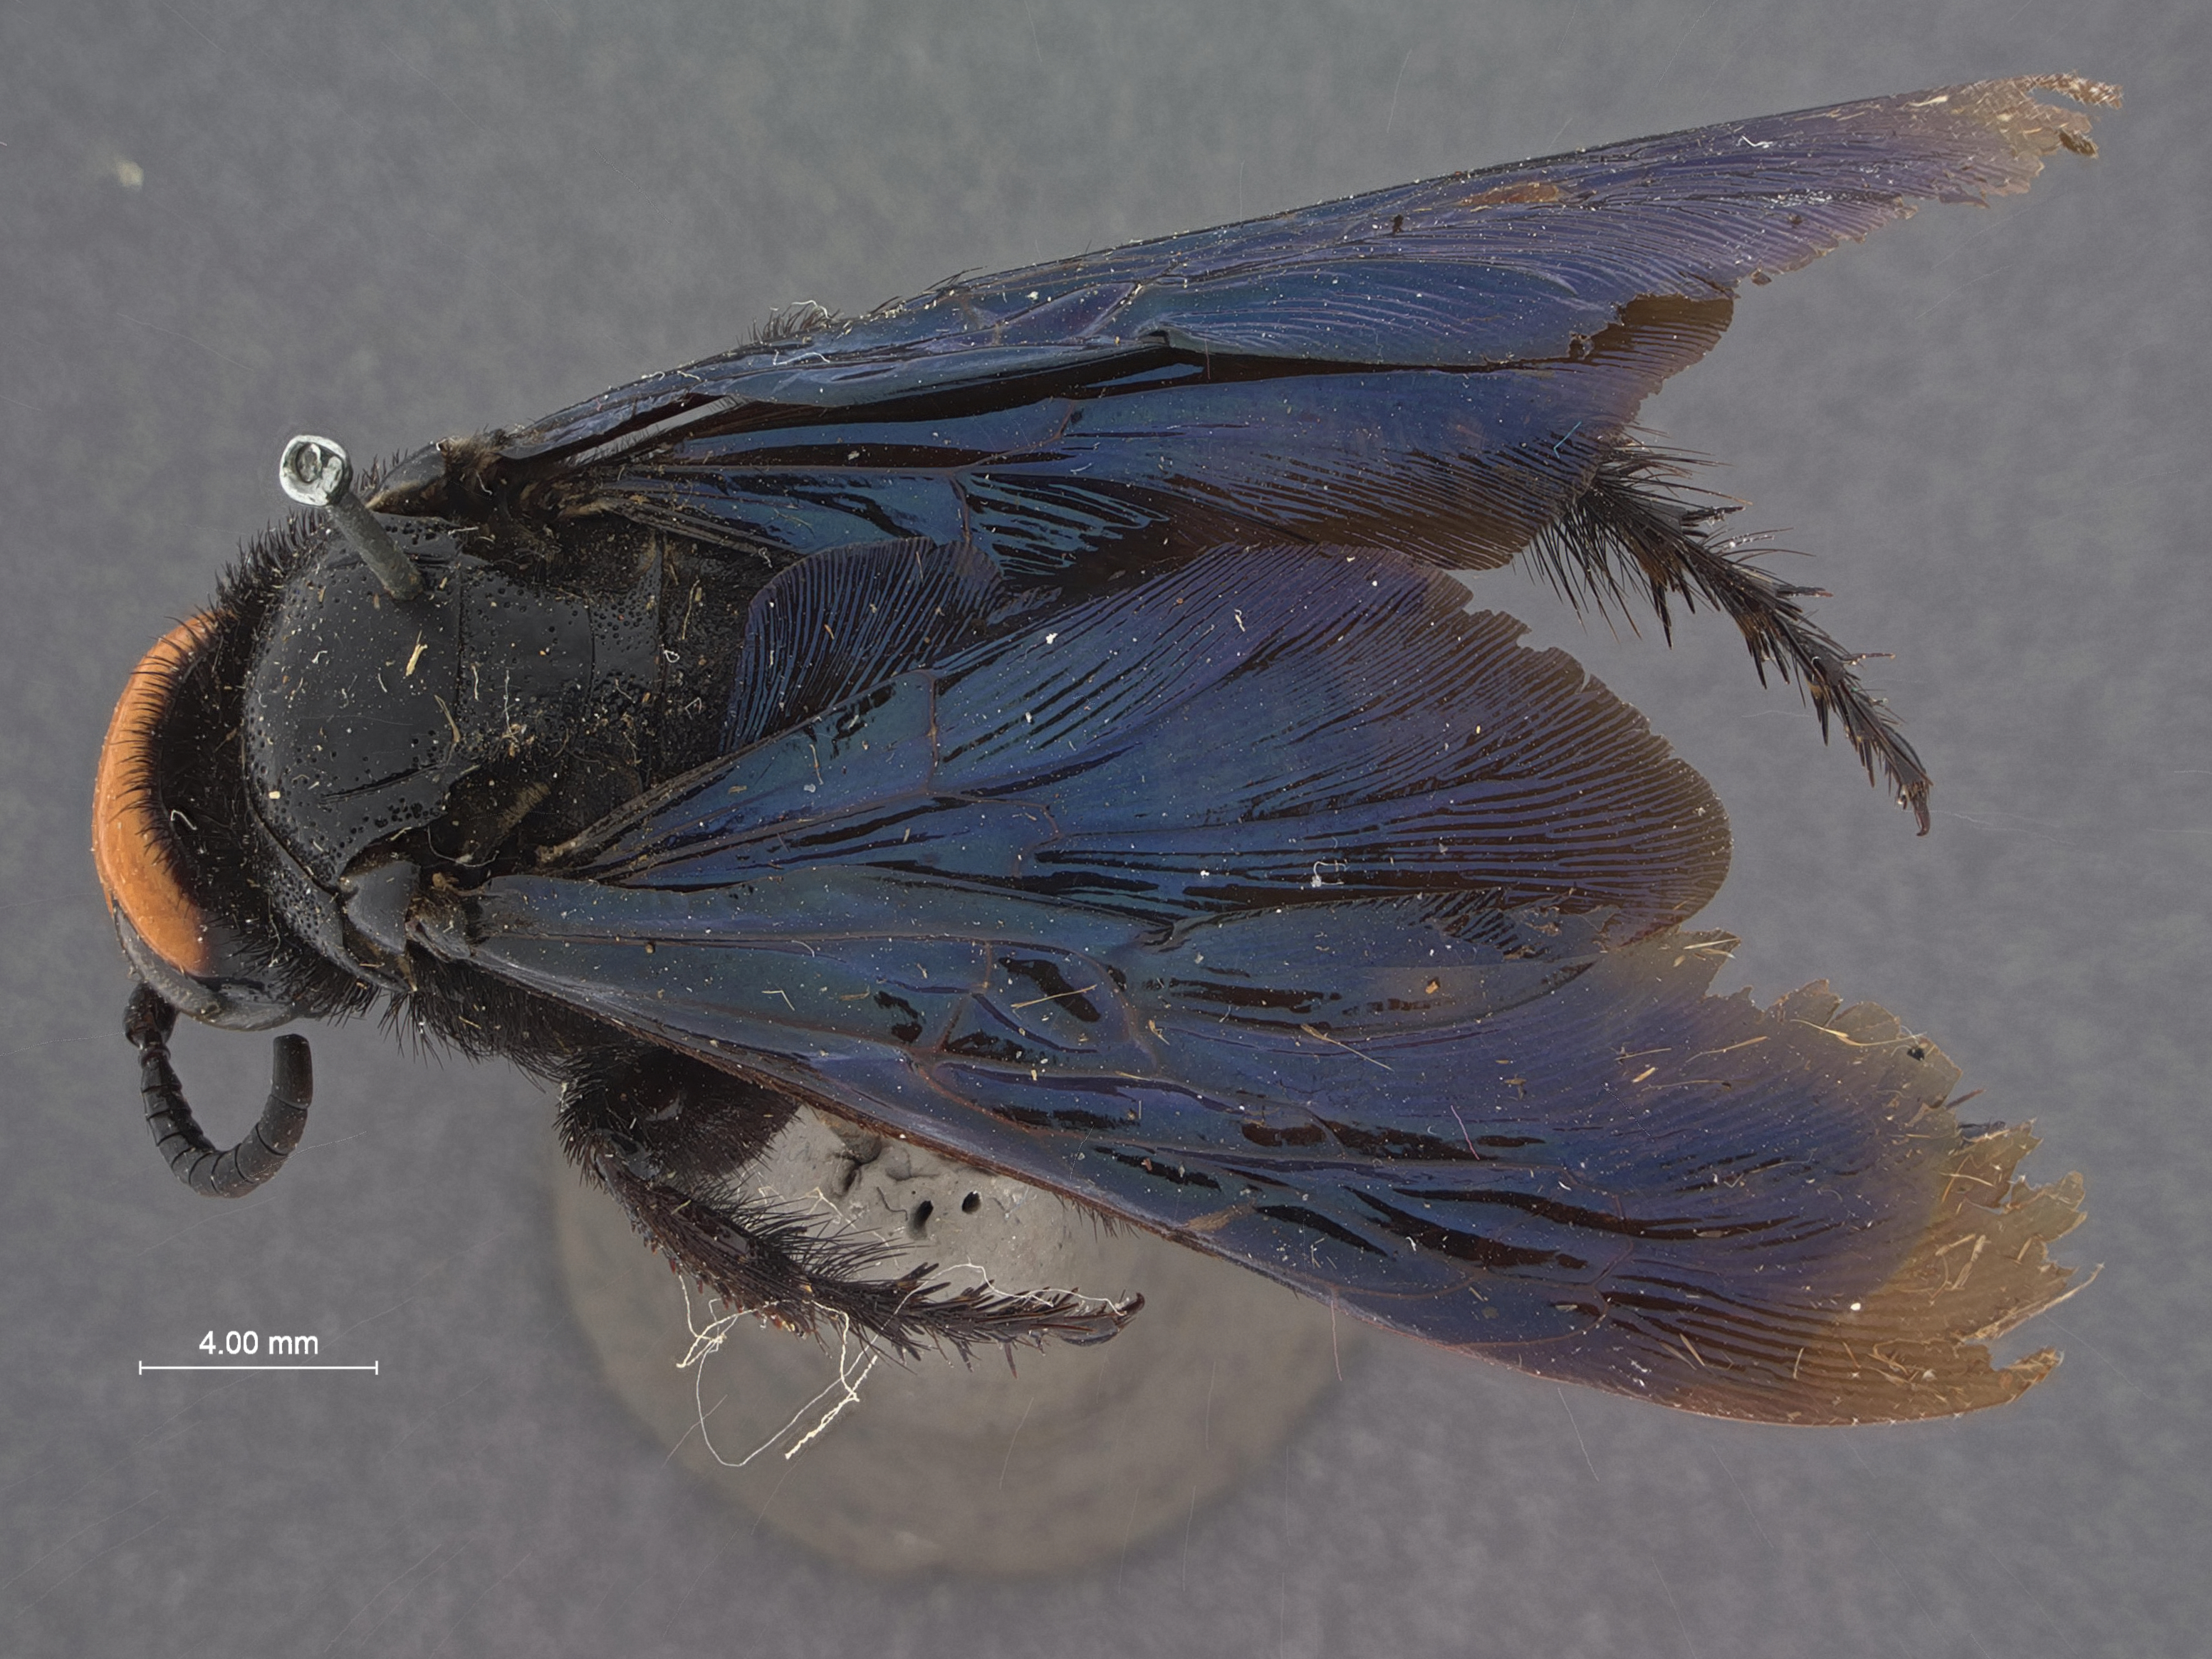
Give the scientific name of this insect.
Triscolia philippinensis
